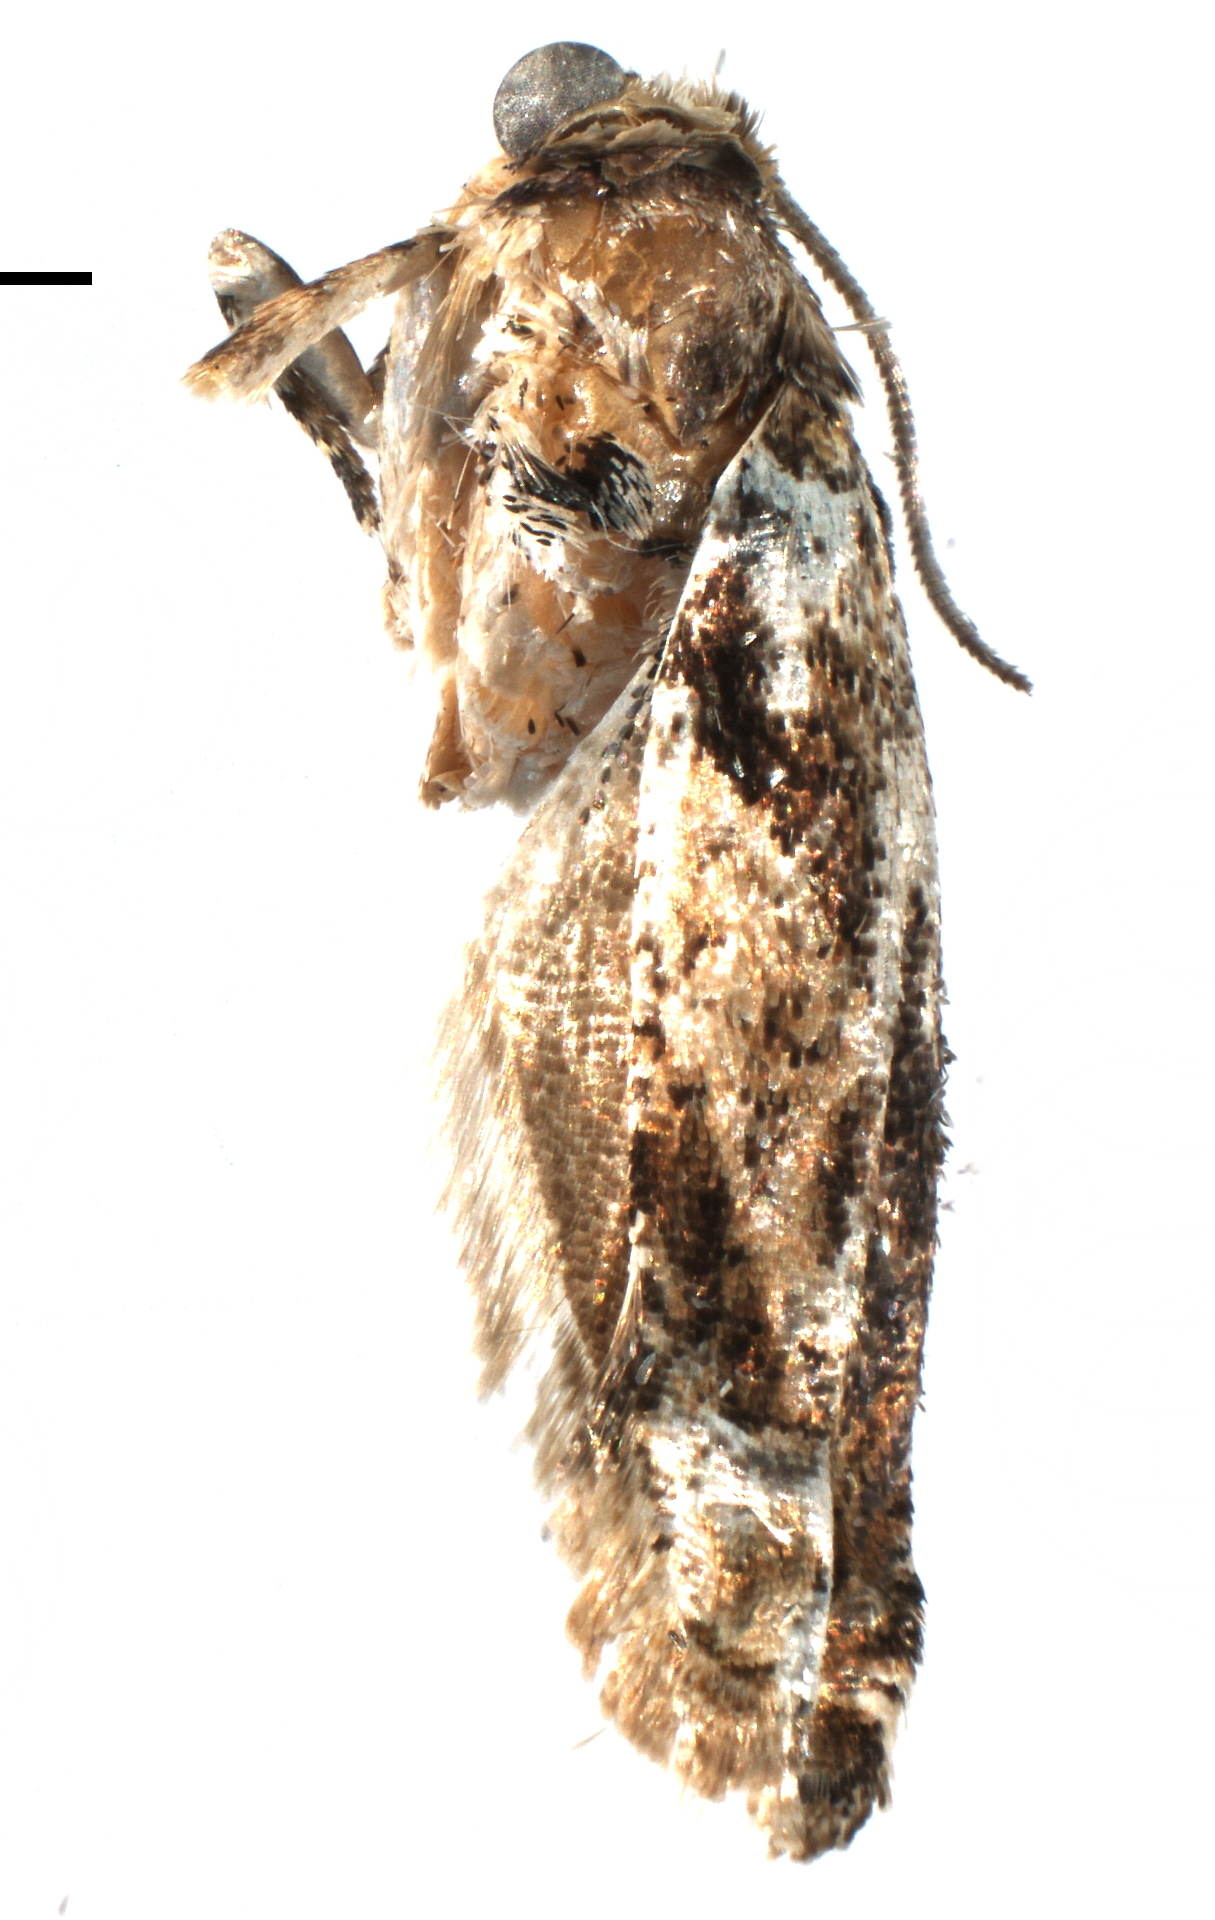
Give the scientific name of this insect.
Crocidosema perplexana
